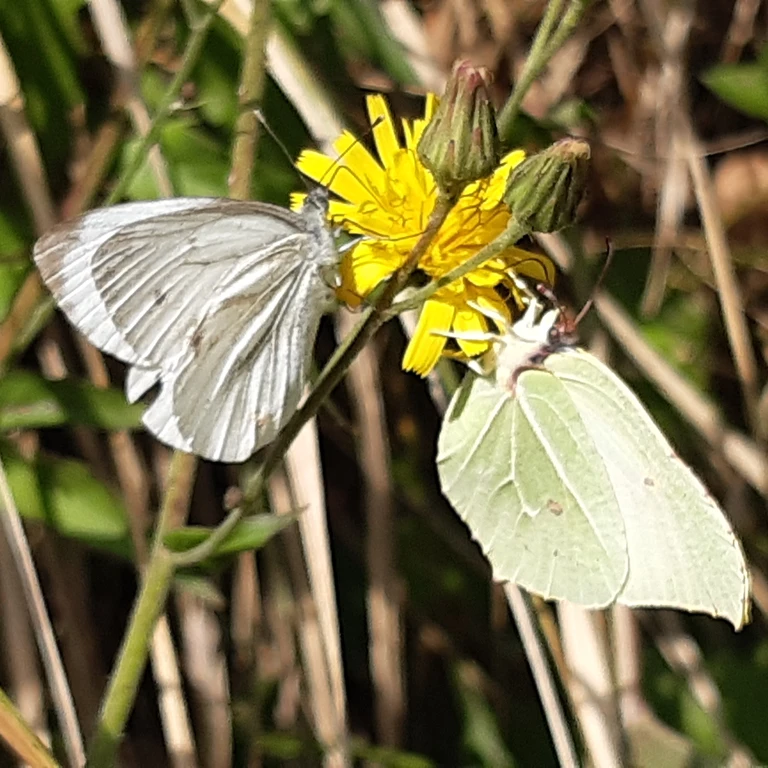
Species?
Gonepteryx rhamni
